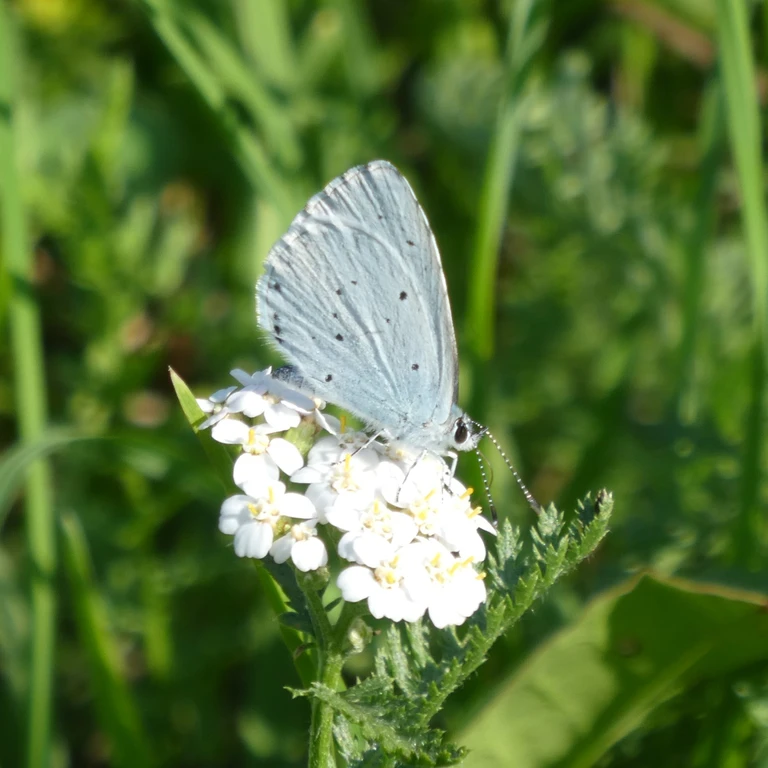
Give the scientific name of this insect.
Celastrina argiolus
